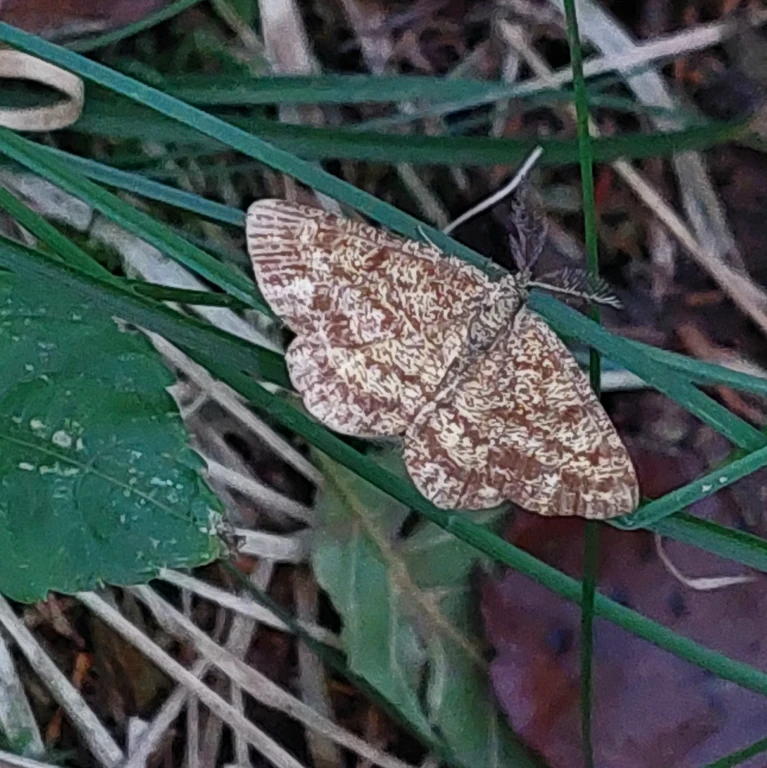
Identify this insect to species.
Ematurga atomaria
